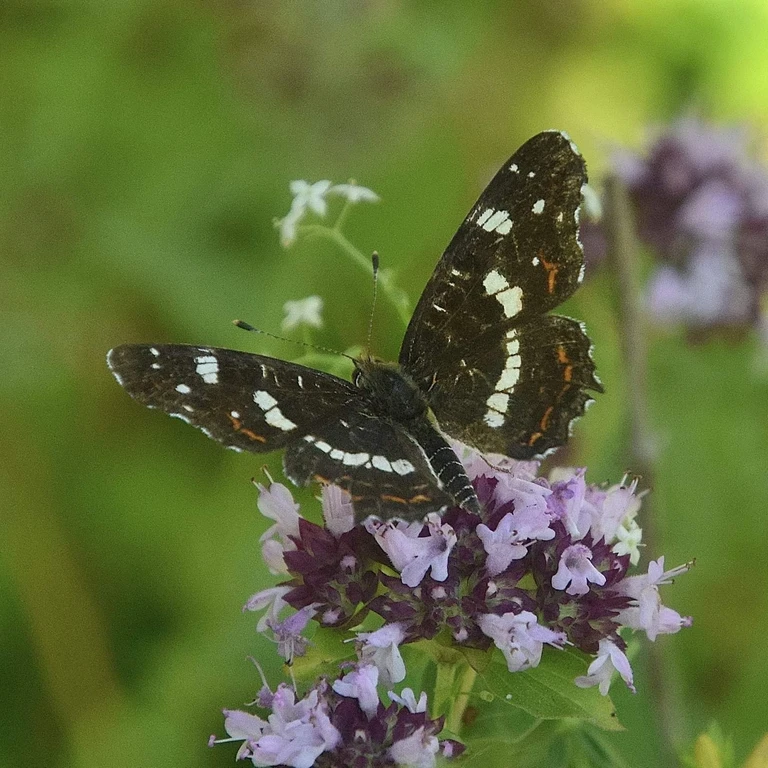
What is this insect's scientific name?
Araschnia levana
